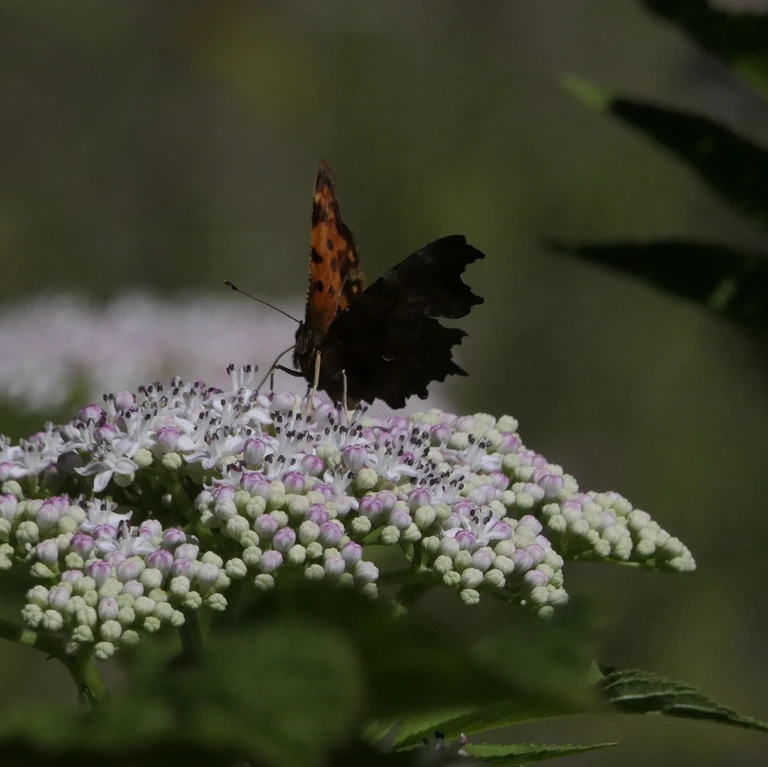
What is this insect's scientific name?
Polygonia c-album
